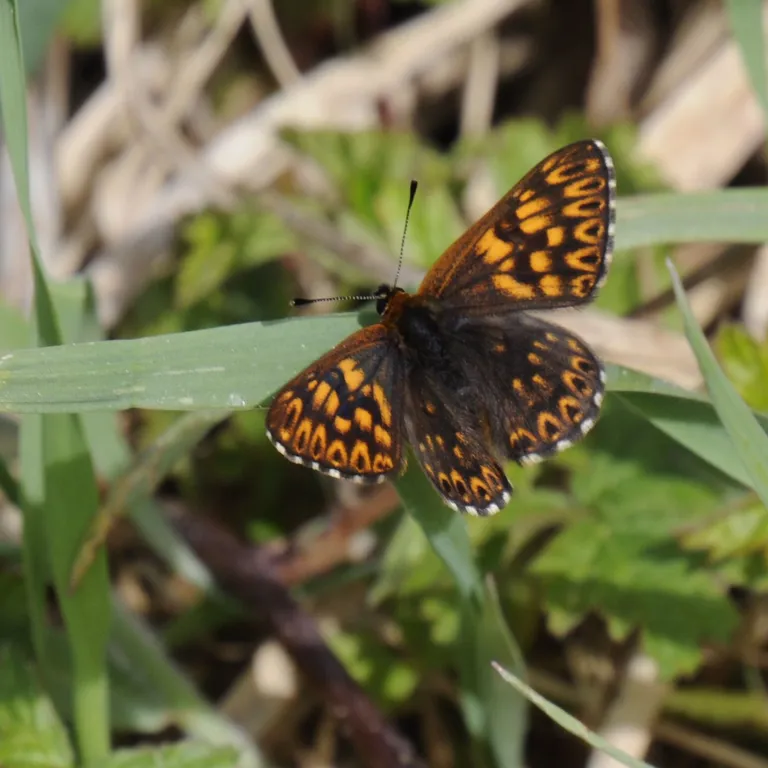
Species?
Hamearis lucina
